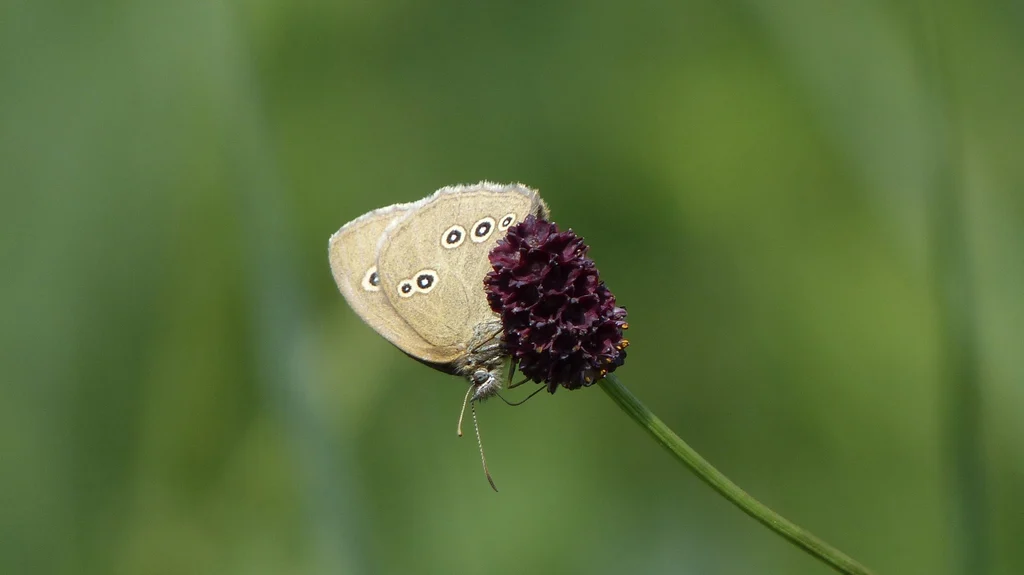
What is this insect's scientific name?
Aphantopus hyperantus
